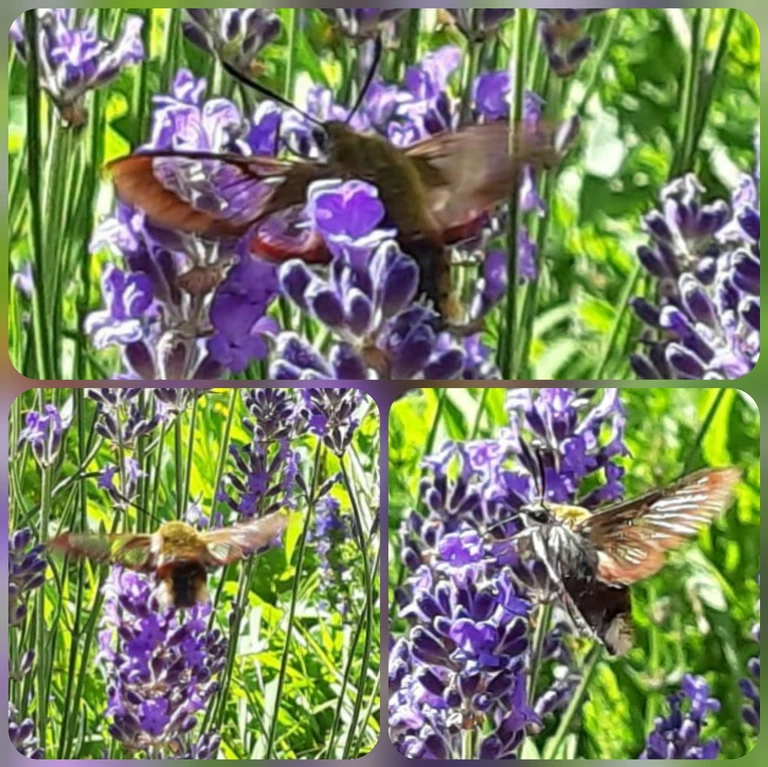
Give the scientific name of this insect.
Hemaris fuciformis
